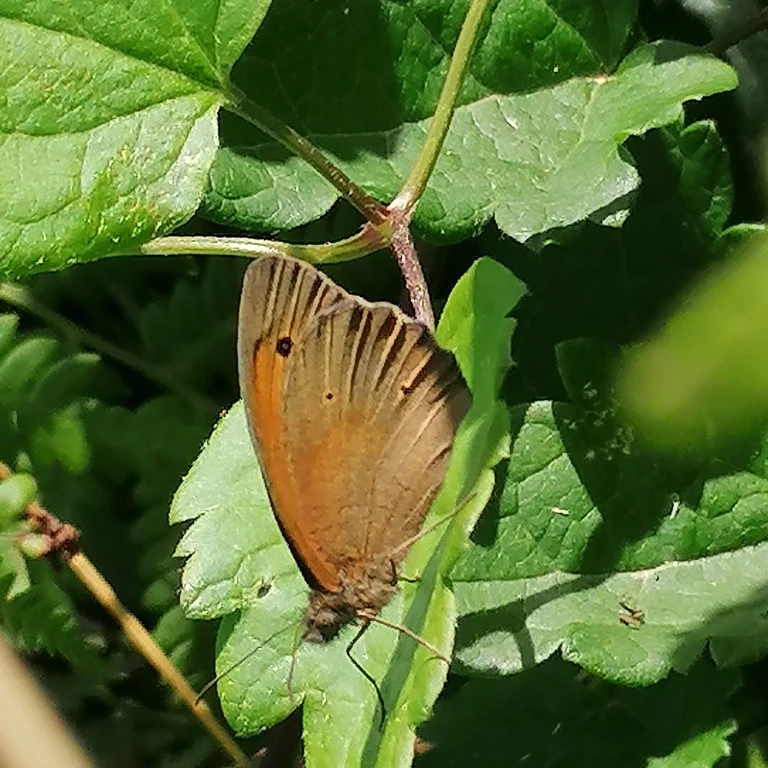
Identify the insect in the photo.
Maniola jurtina
